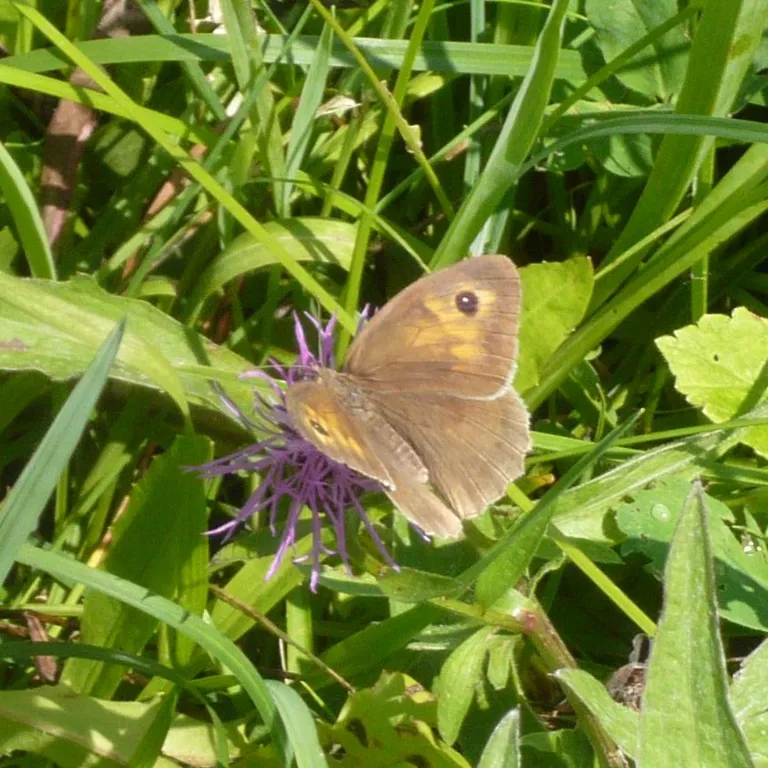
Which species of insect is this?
Maniola jurtina
